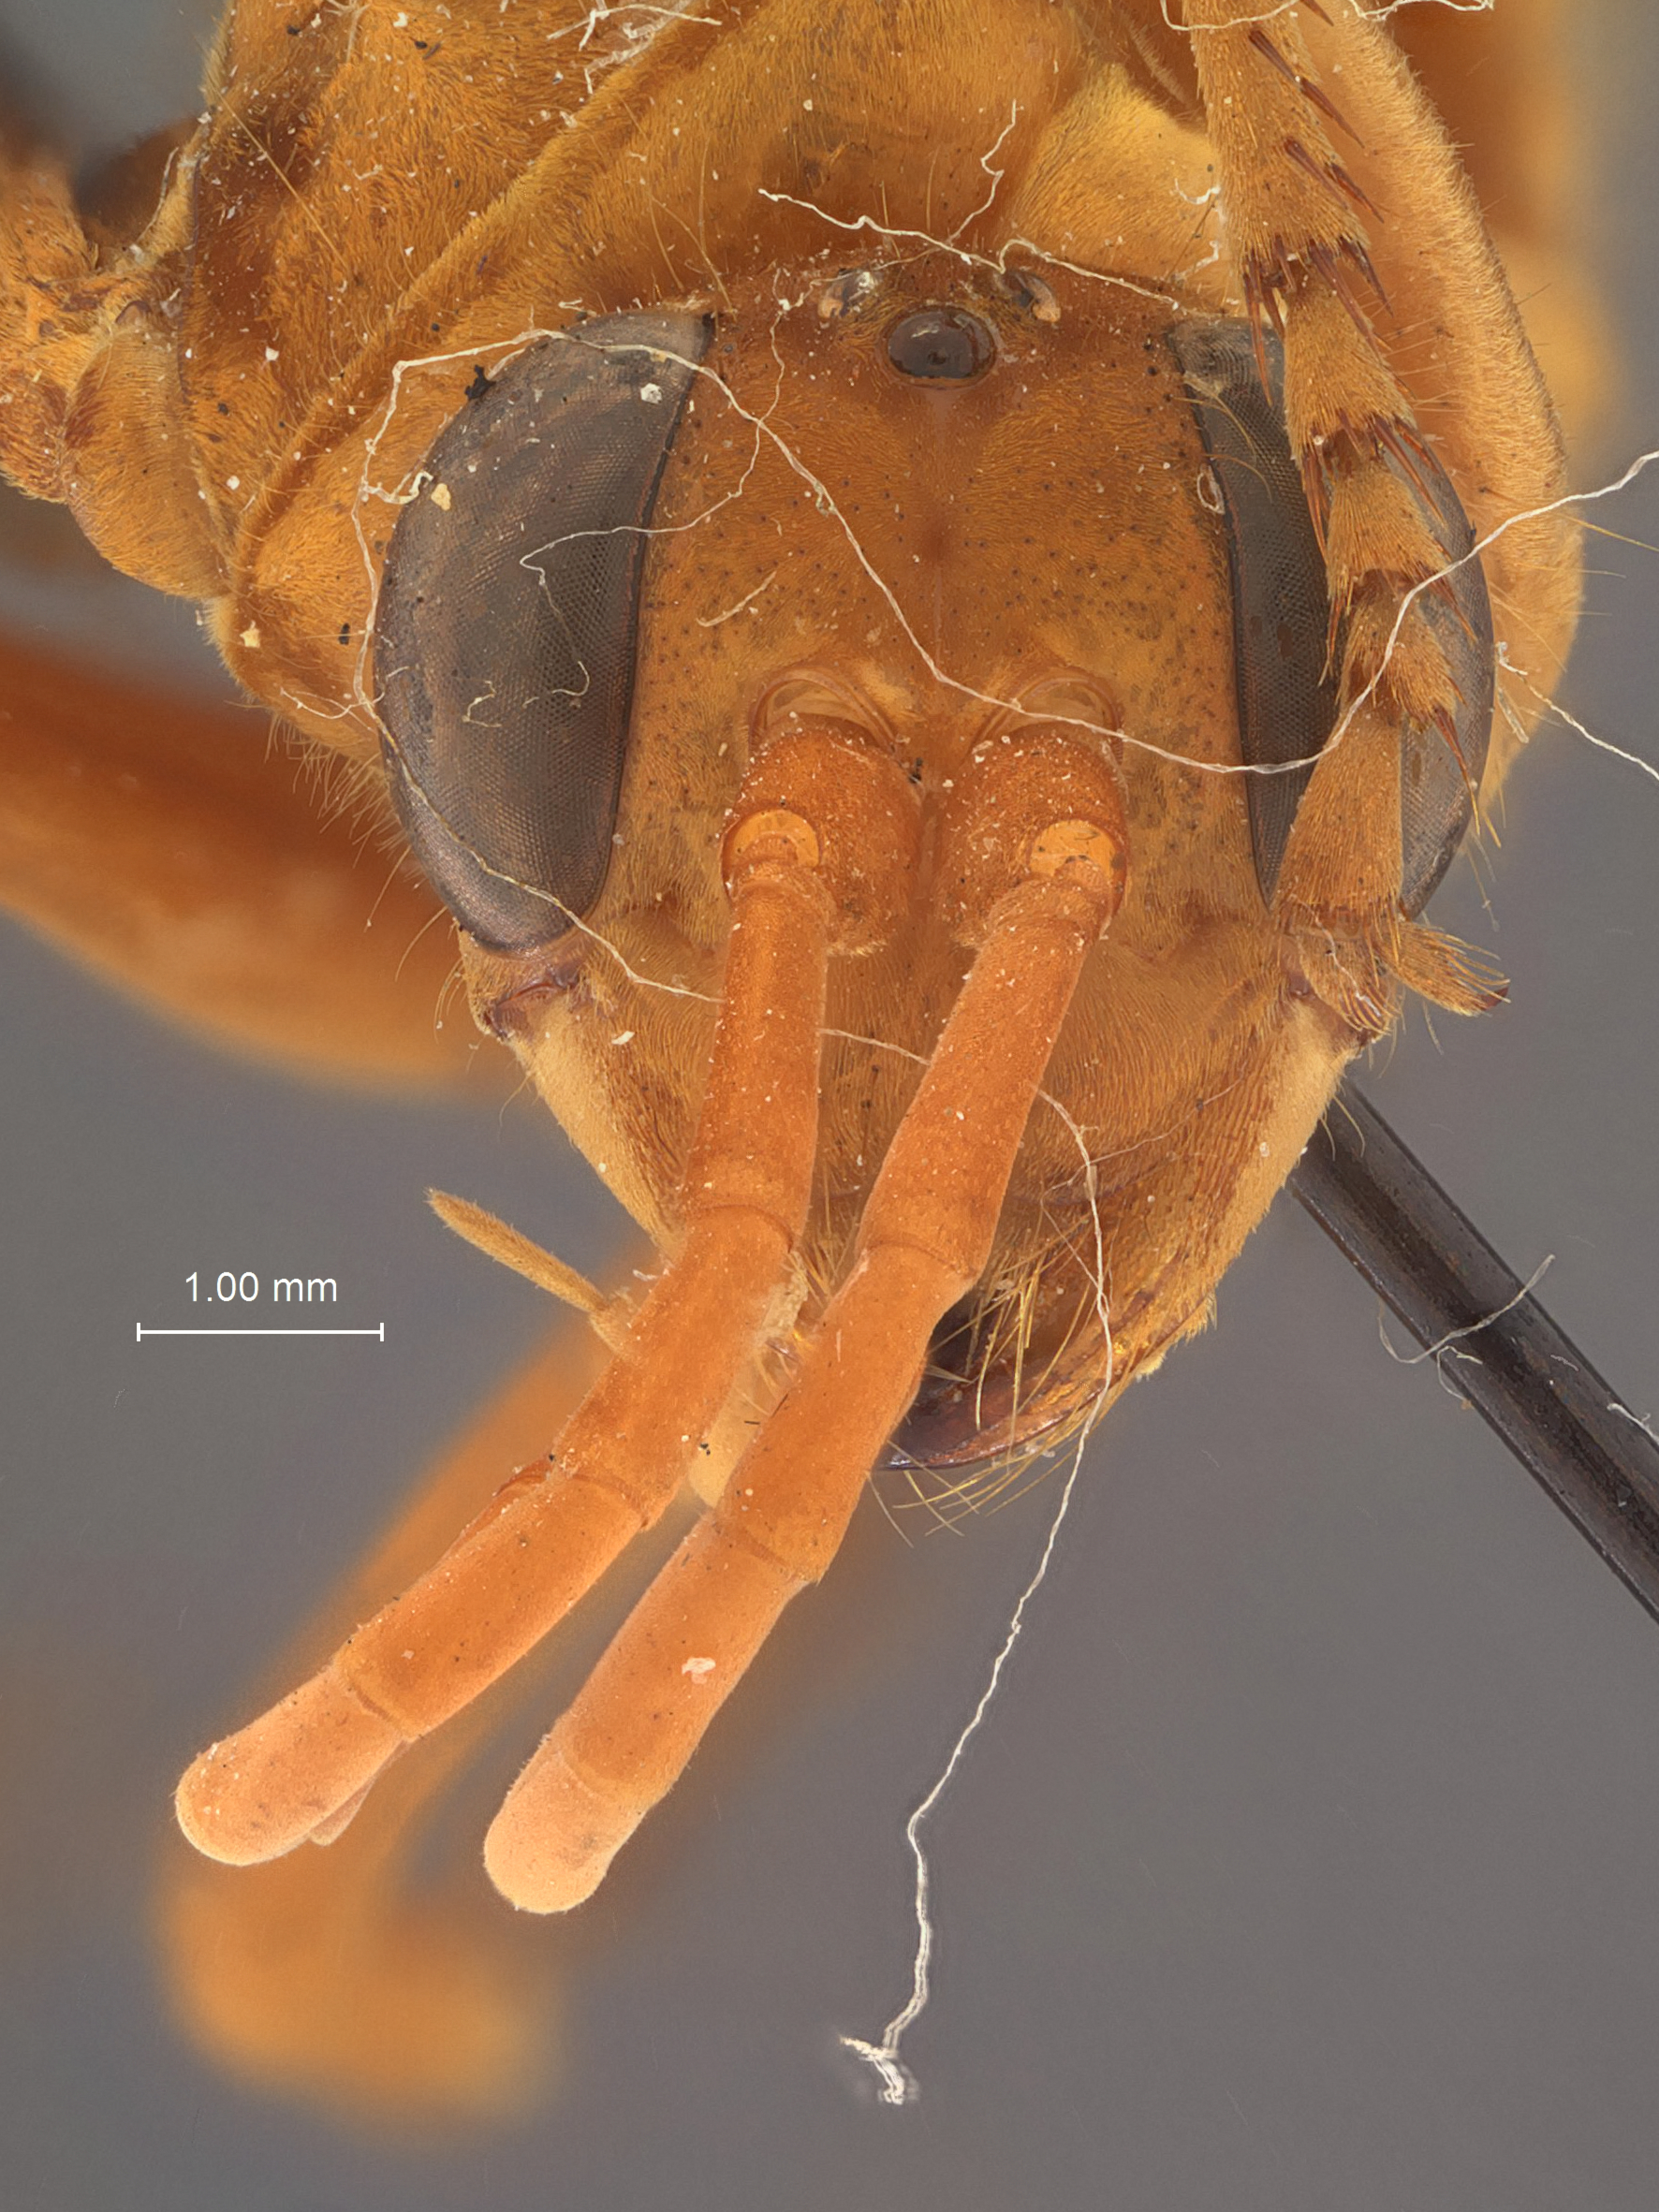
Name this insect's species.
Guineopepsis exasperata
